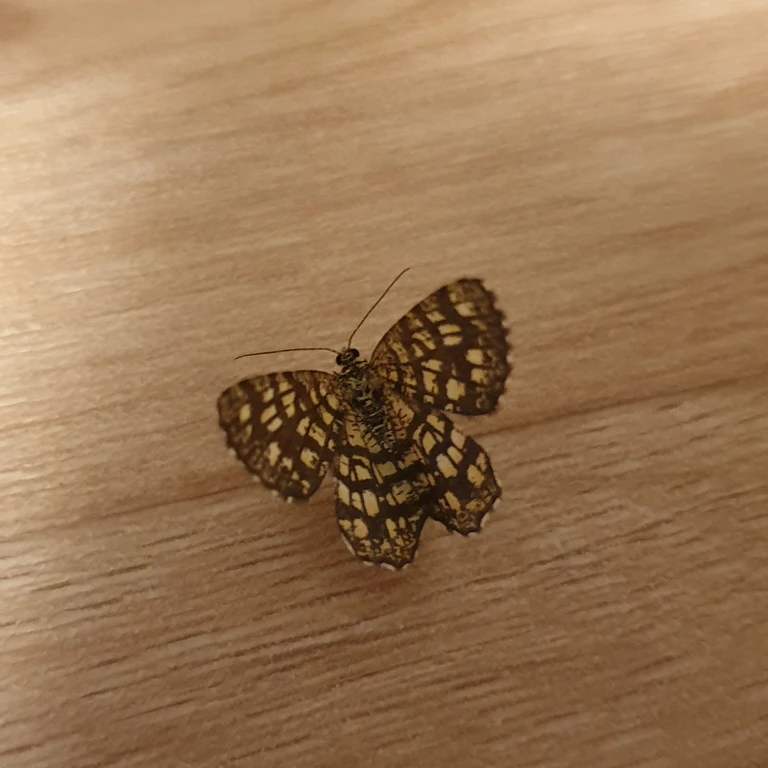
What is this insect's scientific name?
Chiasmia clathrata
